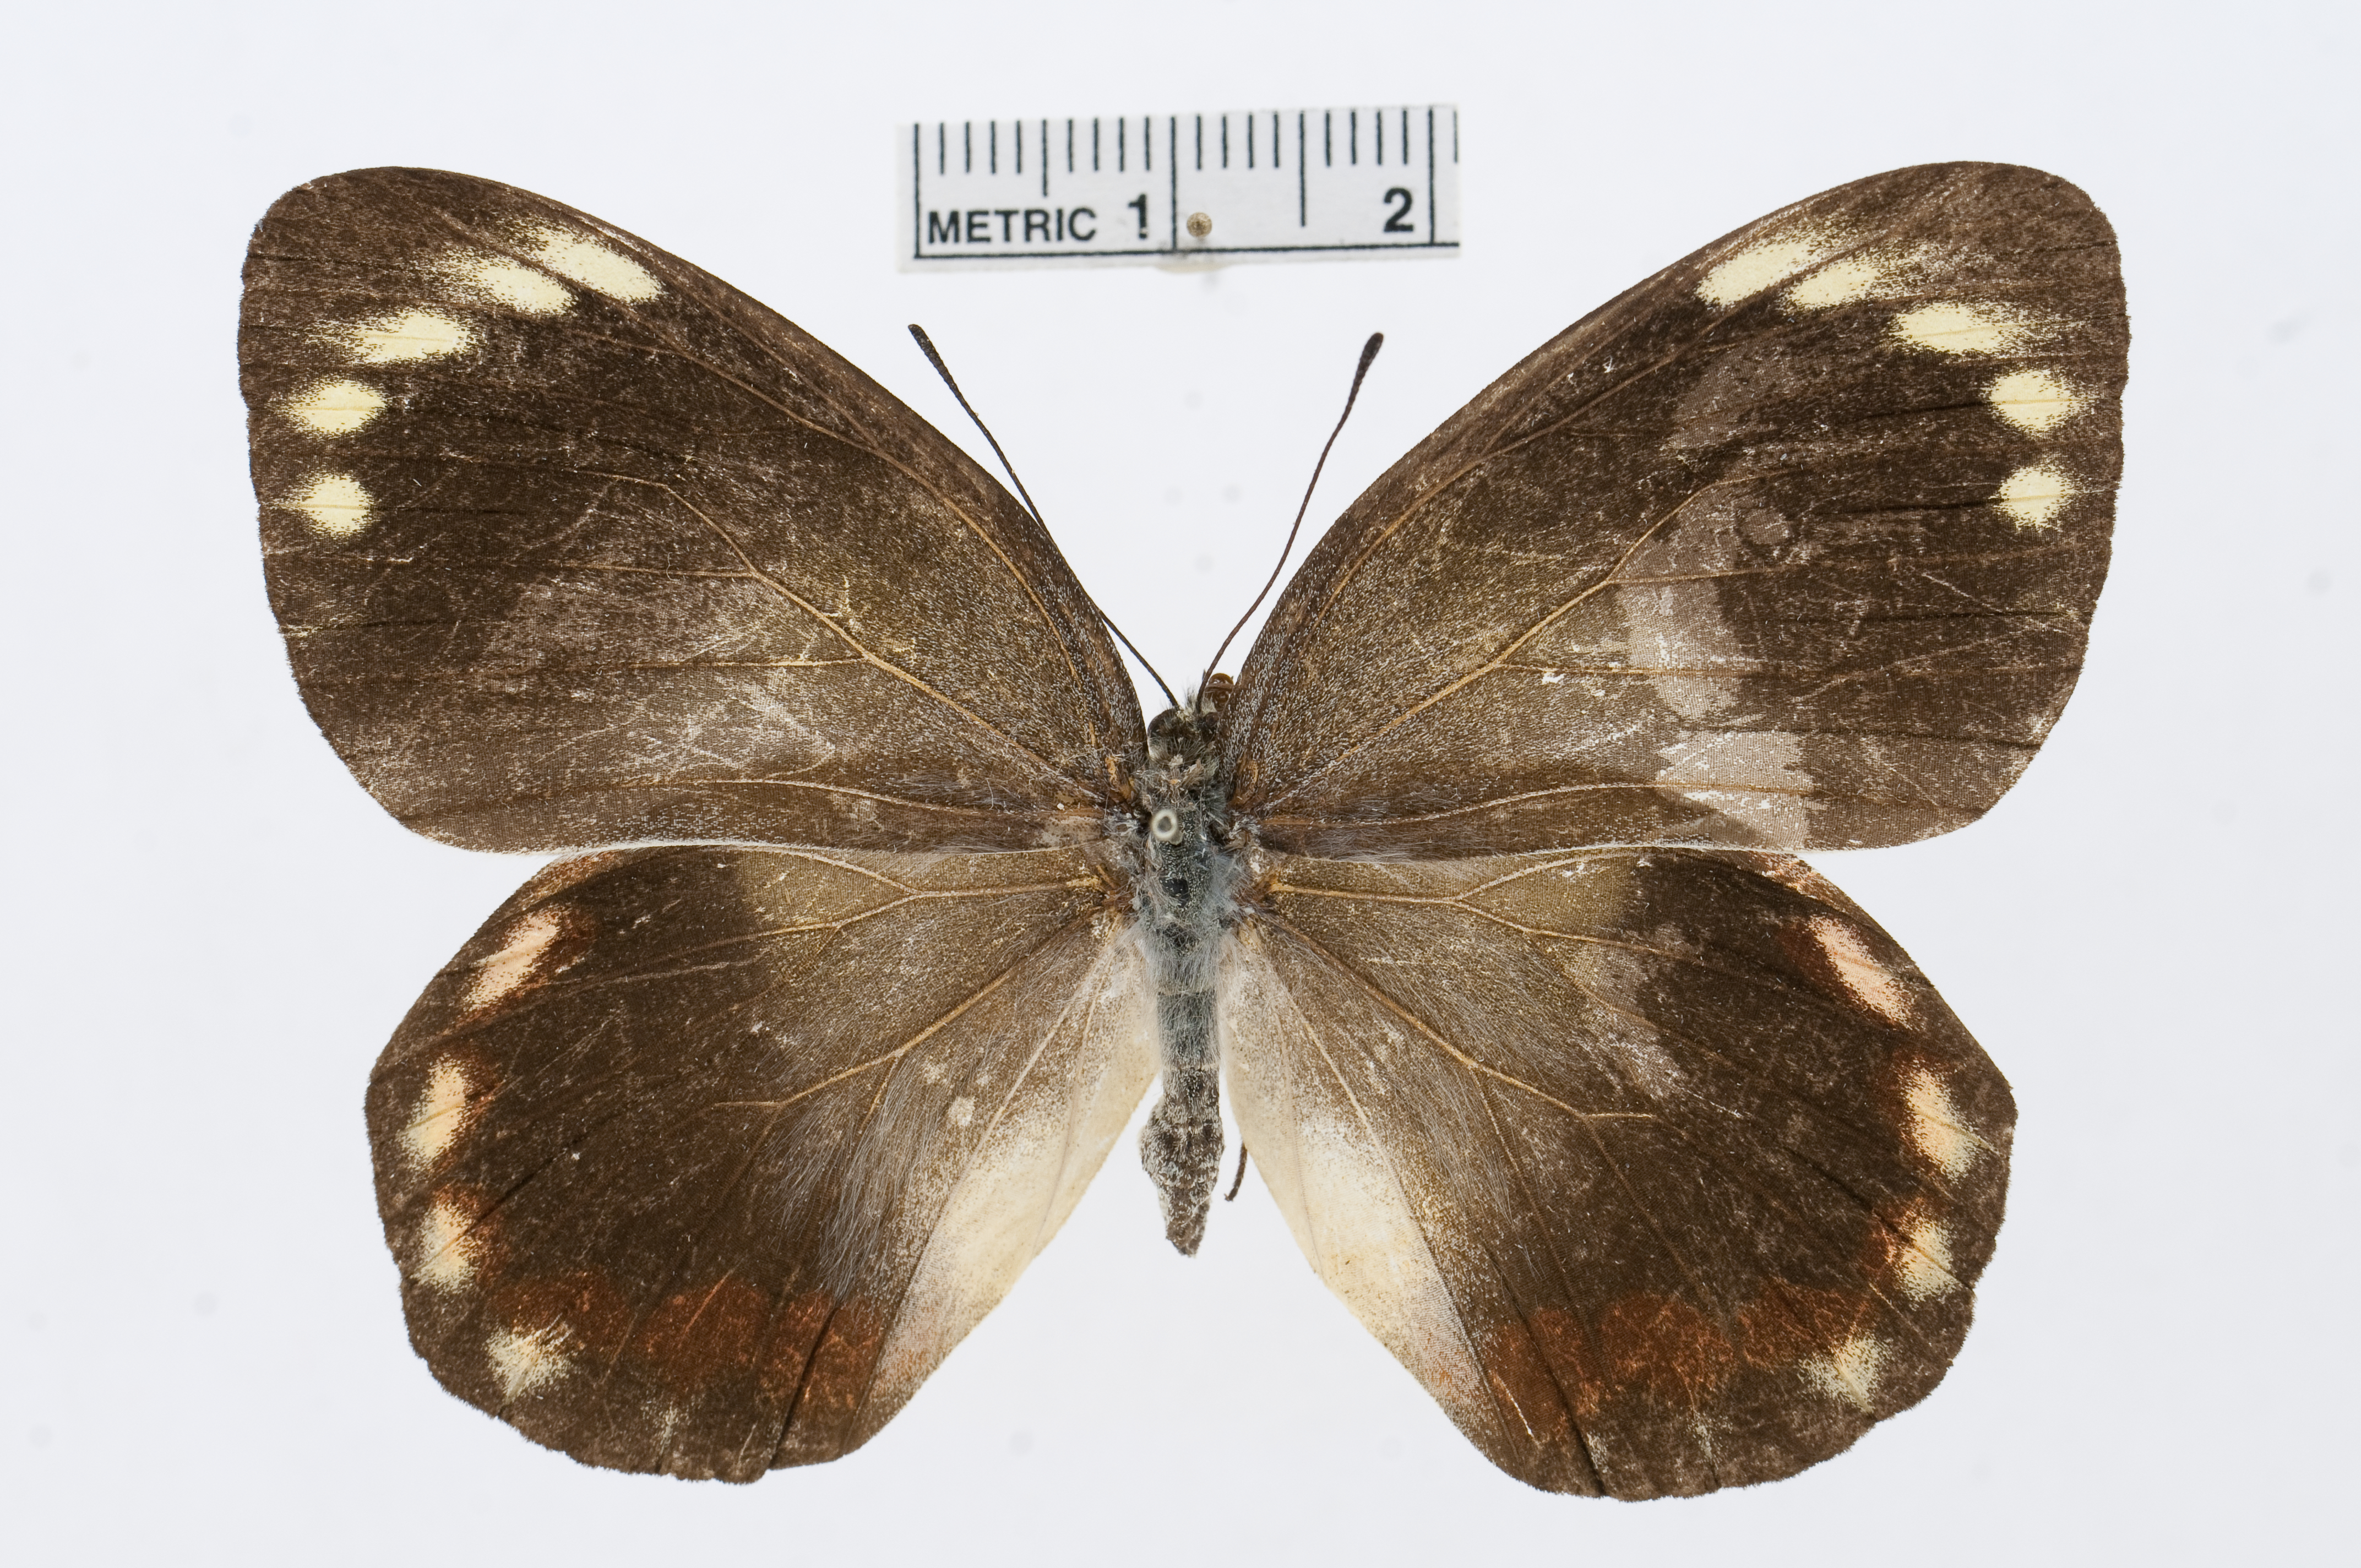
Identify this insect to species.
Delias poecila
